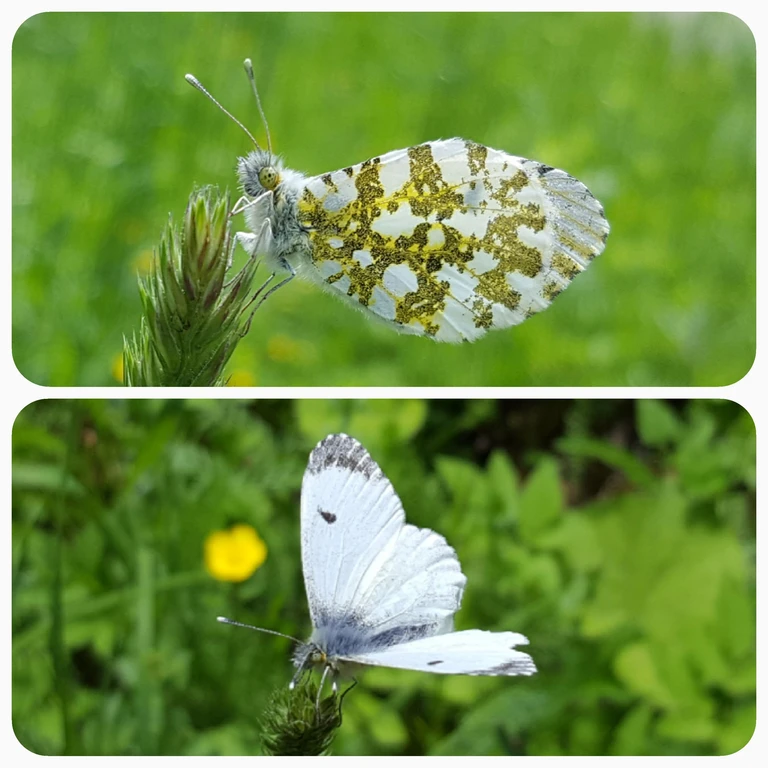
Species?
Anthocharis cardamines
